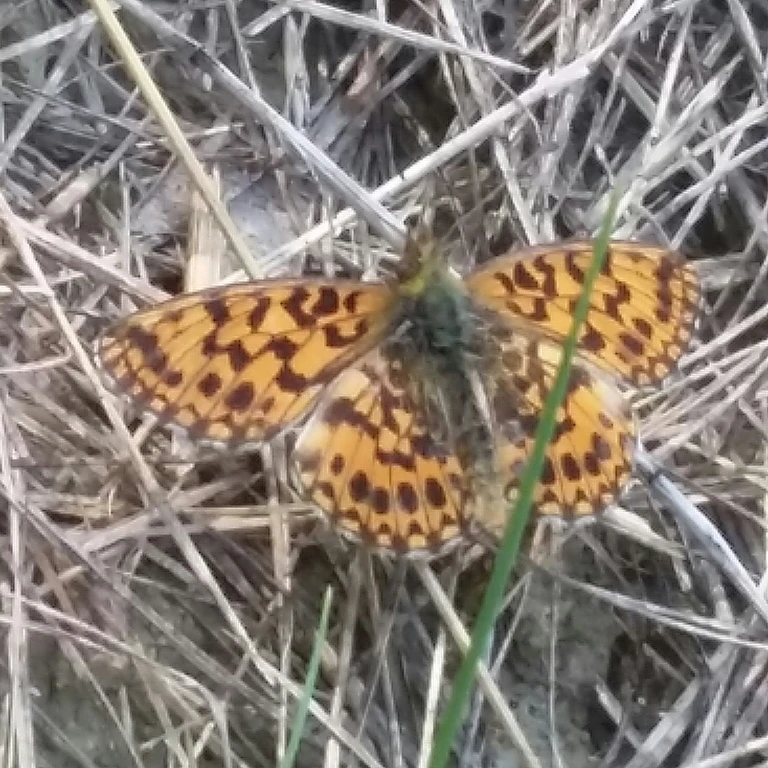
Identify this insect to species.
Boloria dia
